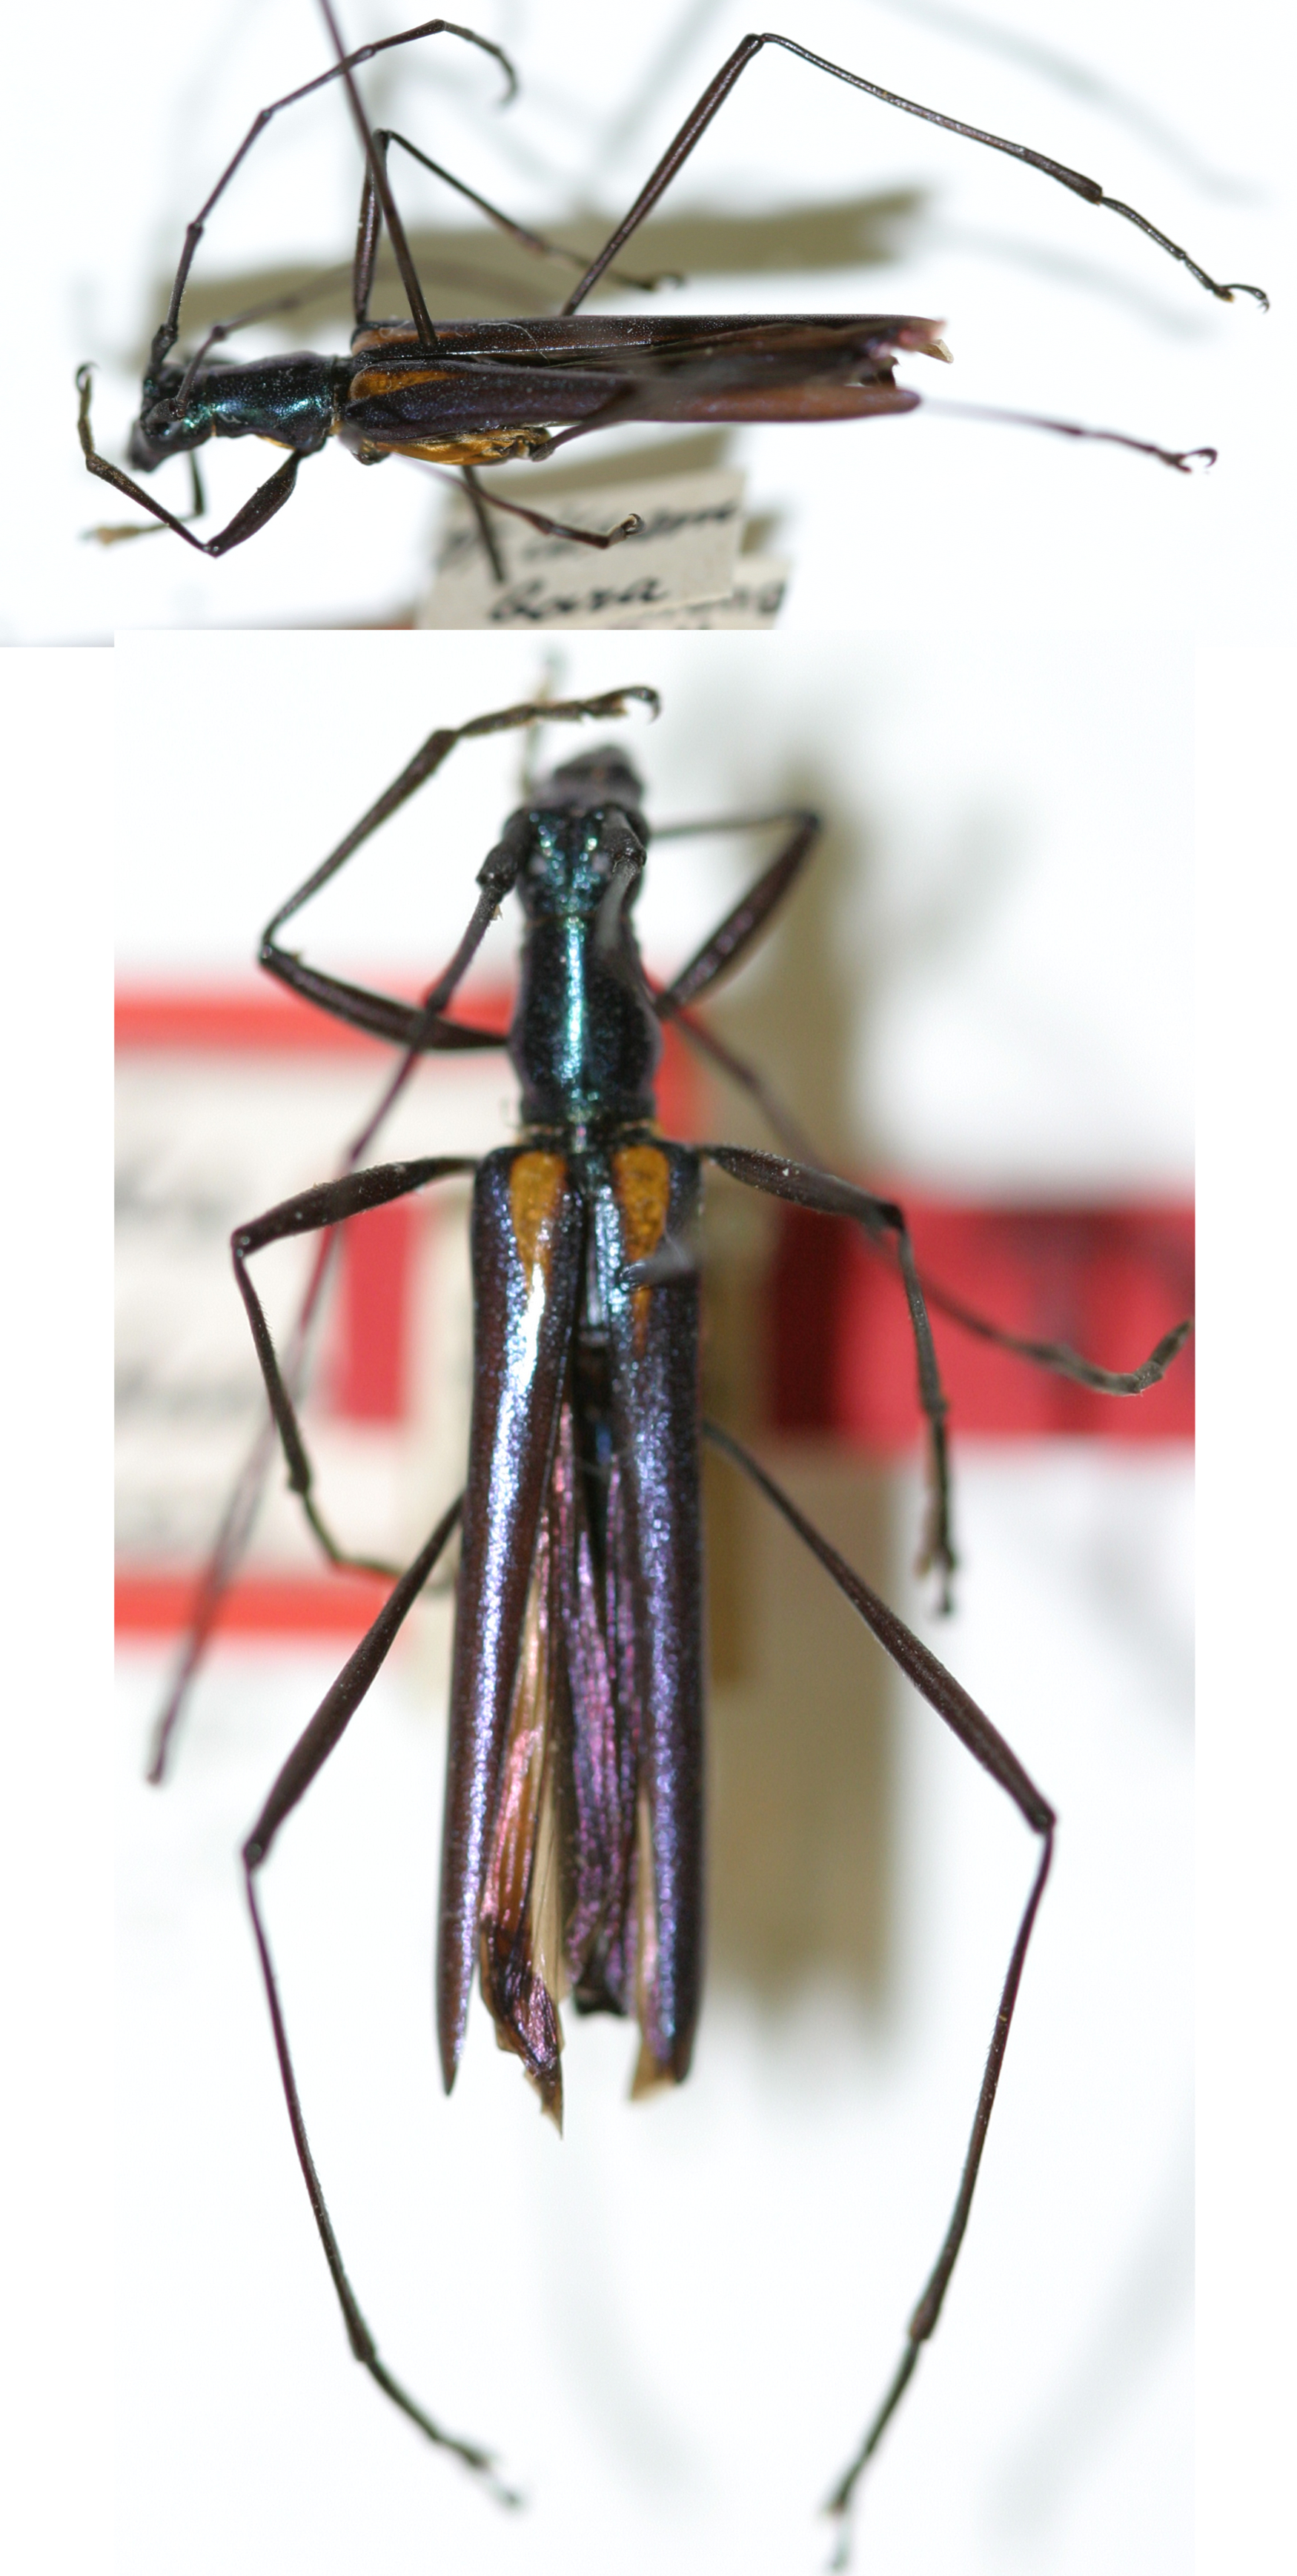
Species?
Psilacestes aureovittatus
